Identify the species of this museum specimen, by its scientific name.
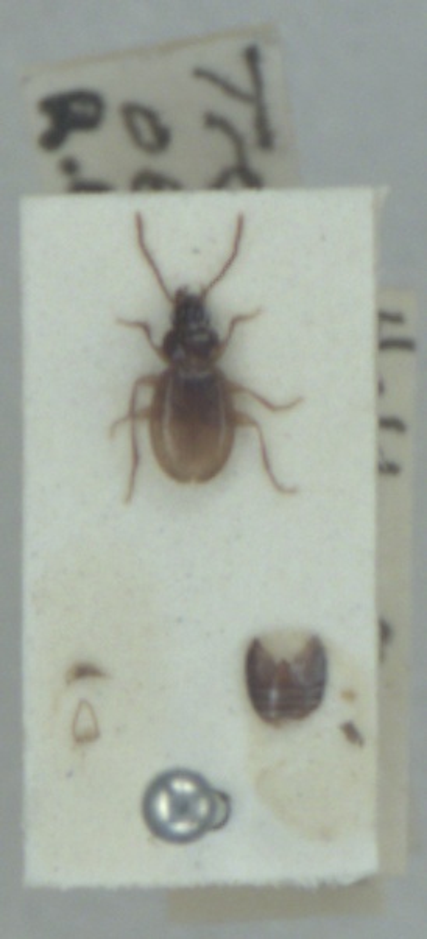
Trechus obtusus
